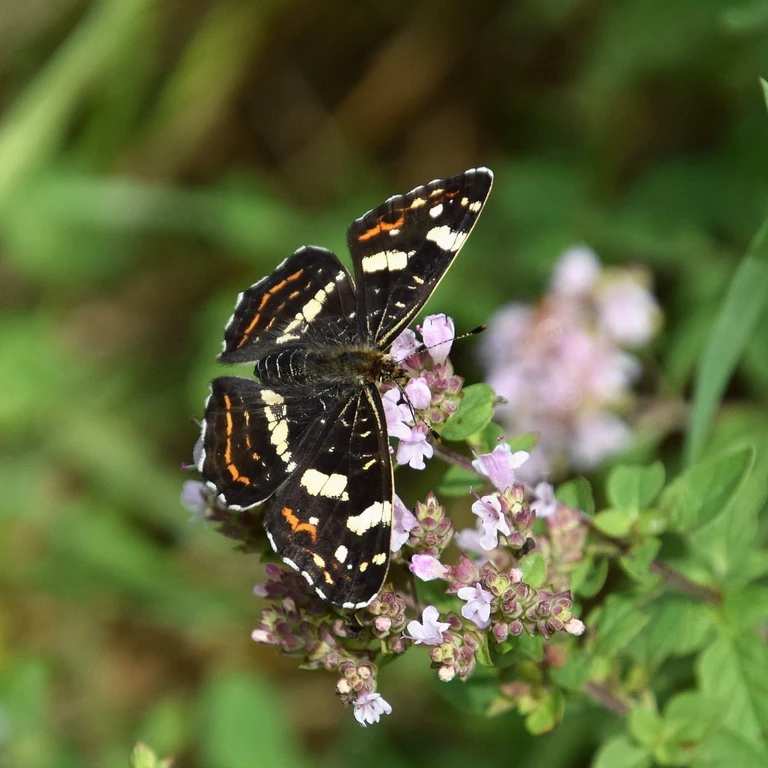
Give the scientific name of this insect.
Araschnia levana
